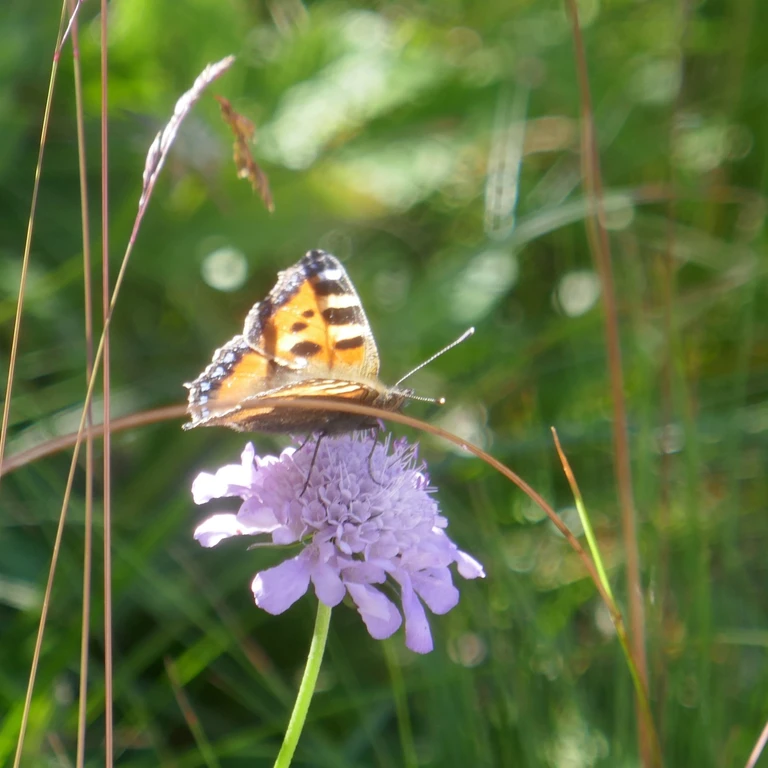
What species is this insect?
Aglais urticae
